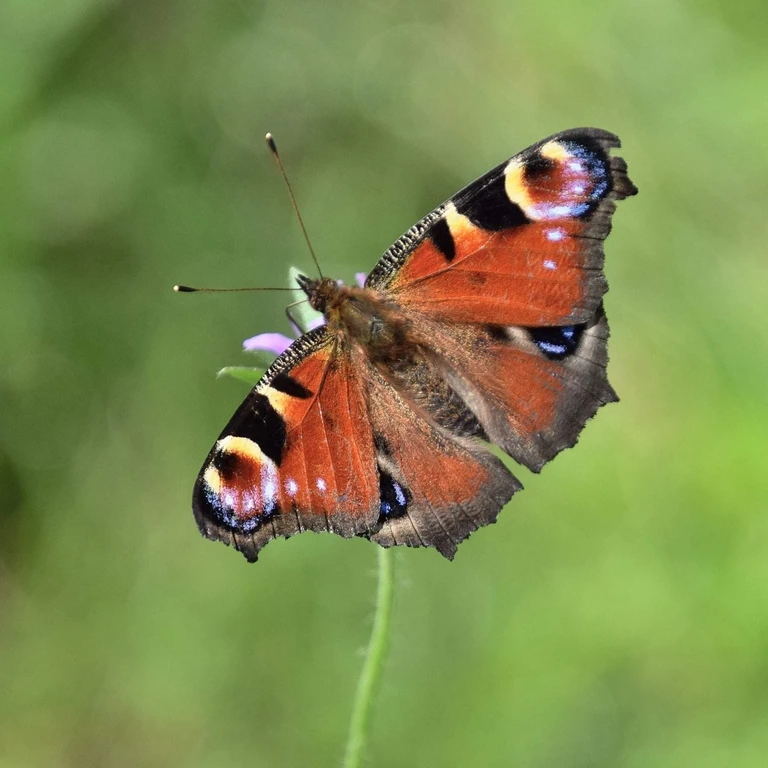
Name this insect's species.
Aglais io
